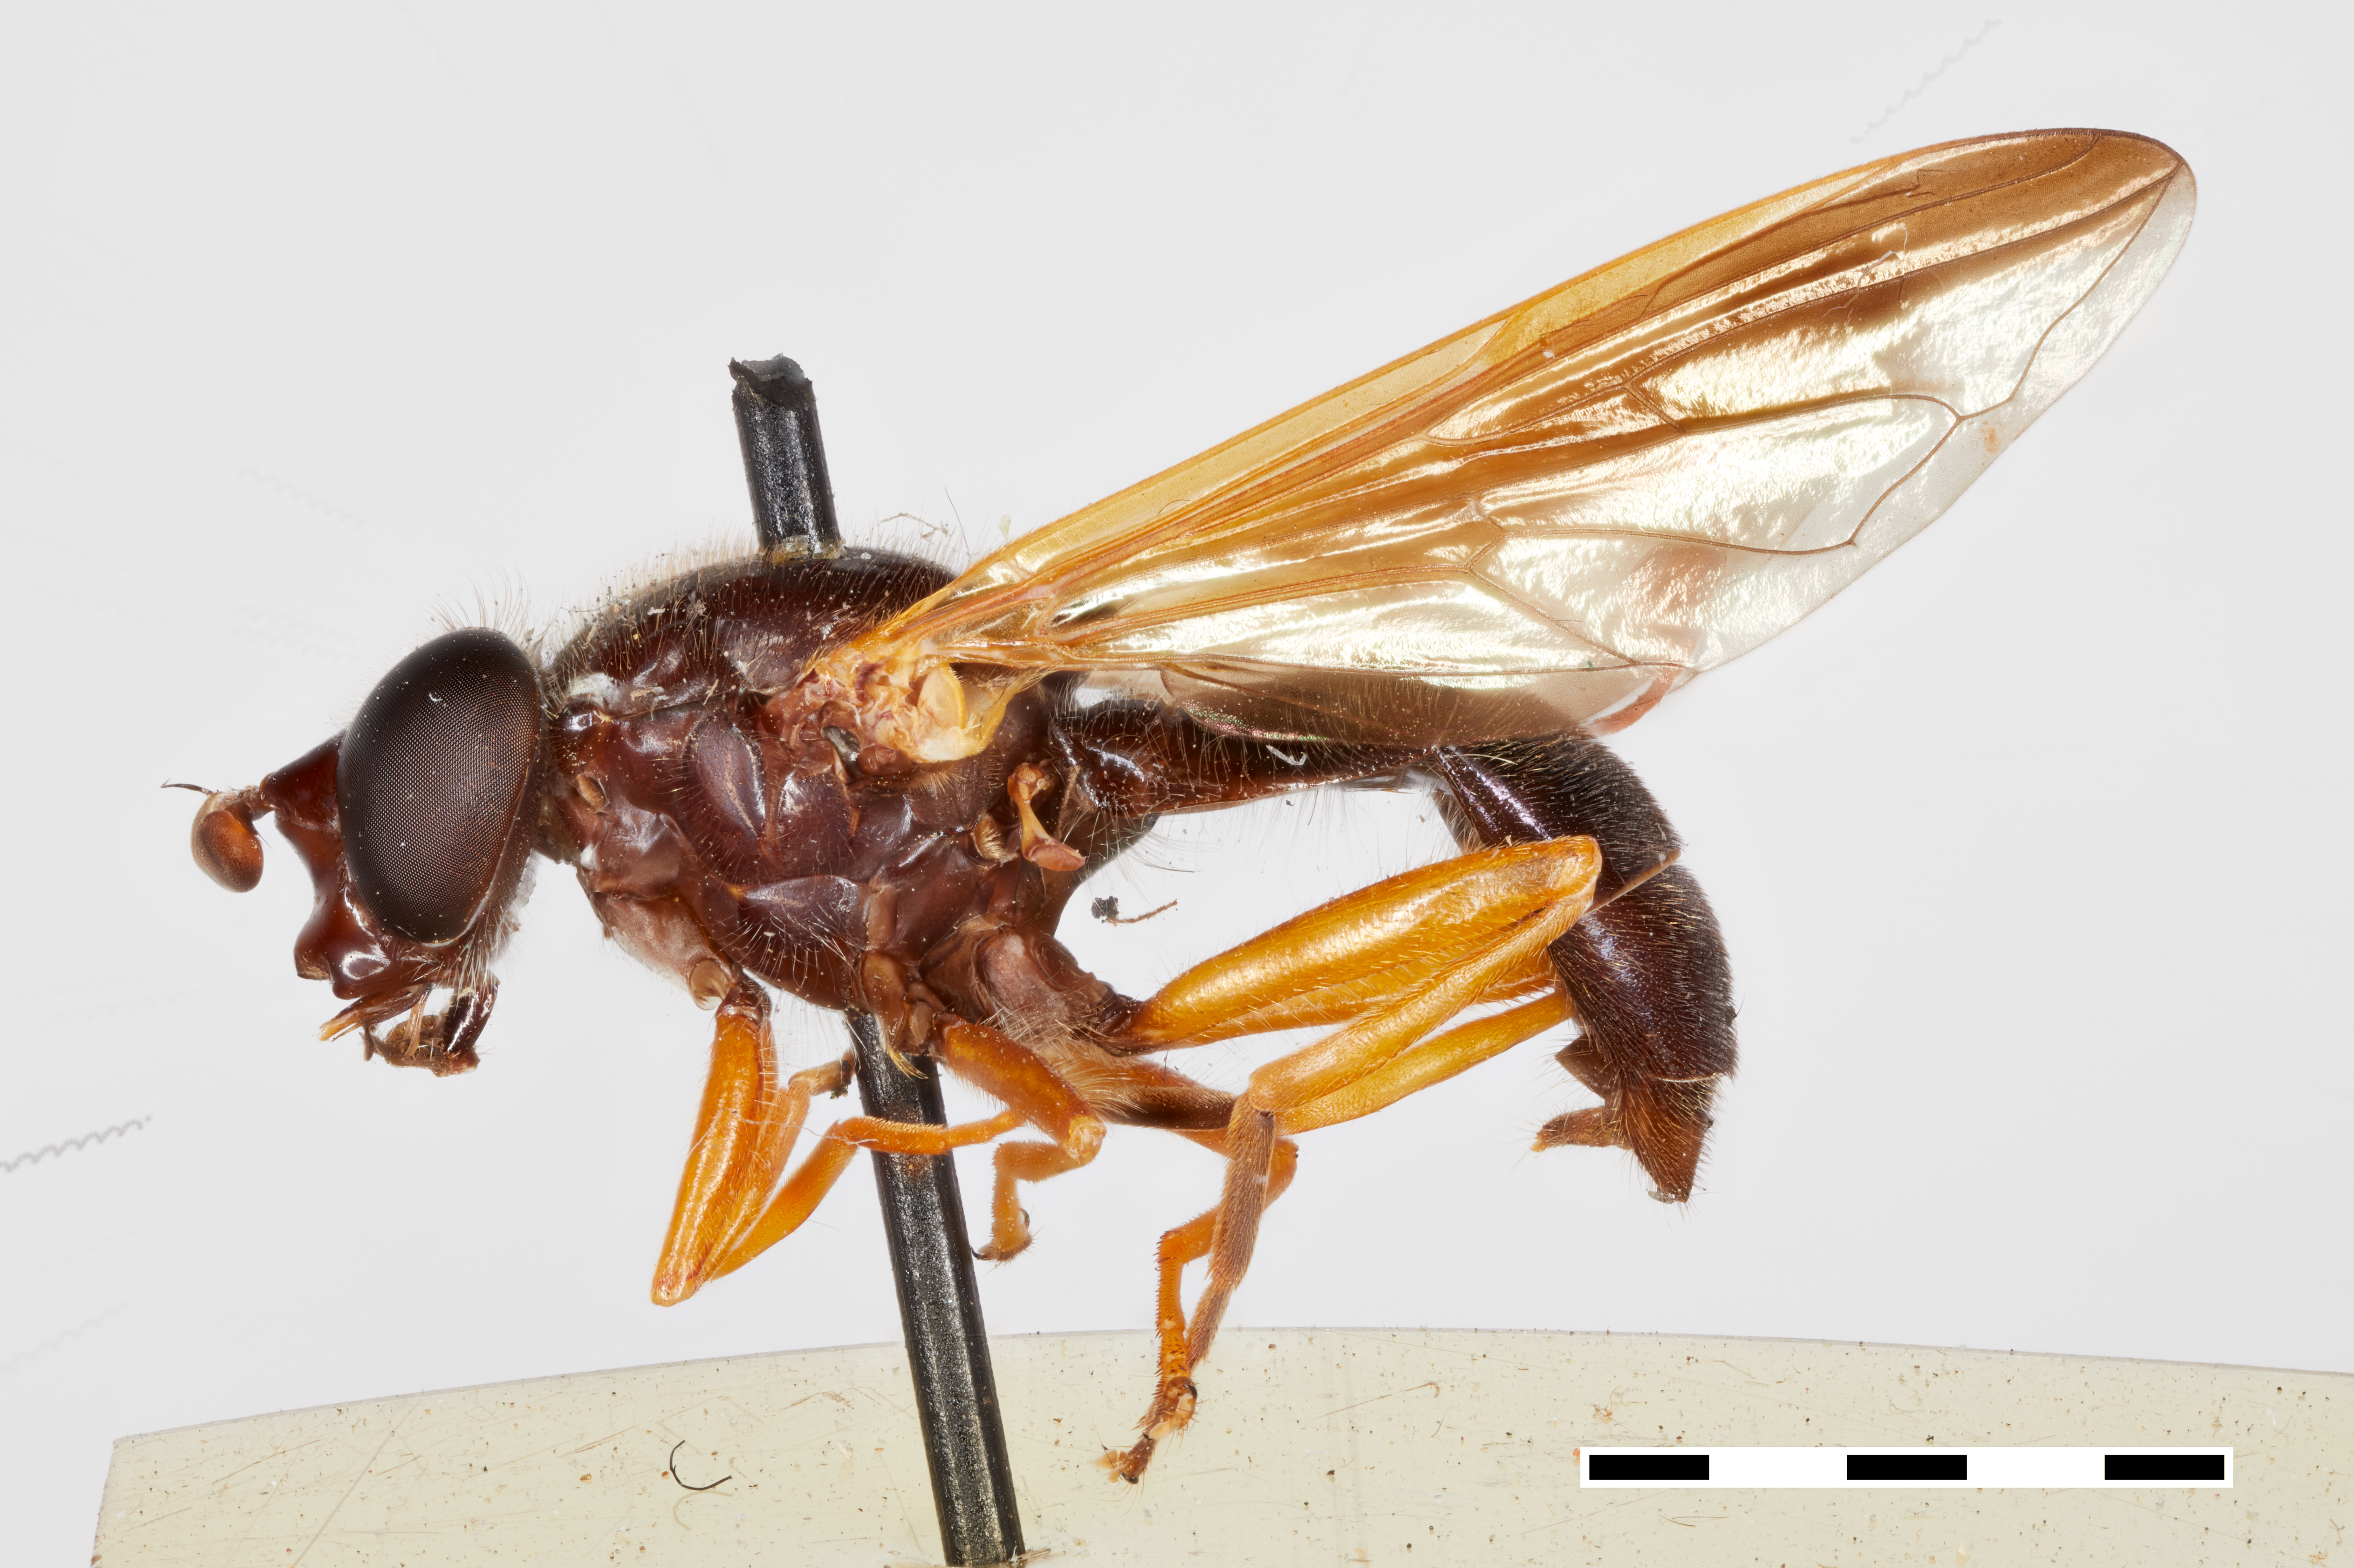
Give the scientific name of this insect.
Odyneromyia valdiviformis
